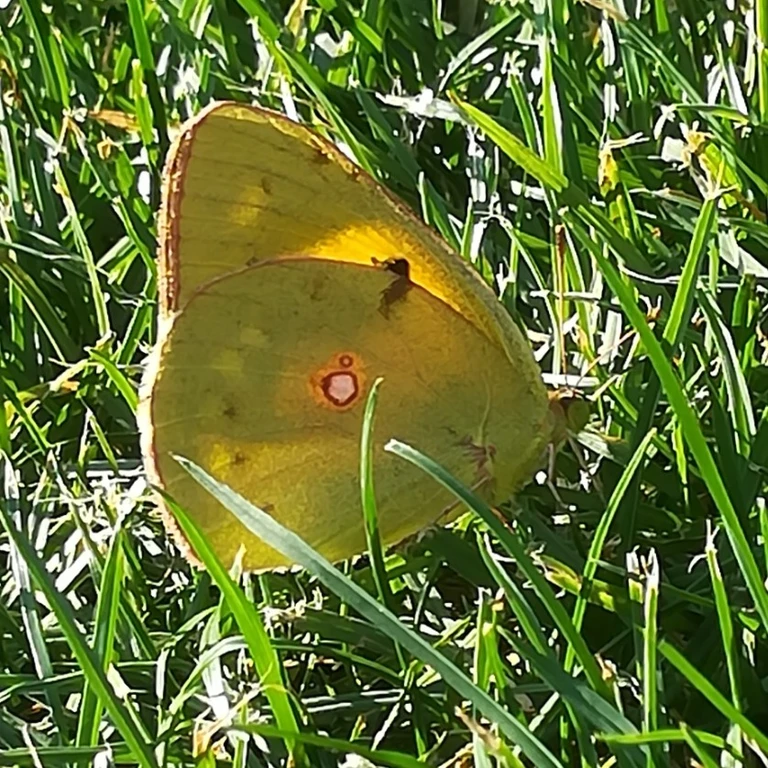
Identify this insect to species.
Colias croceus
